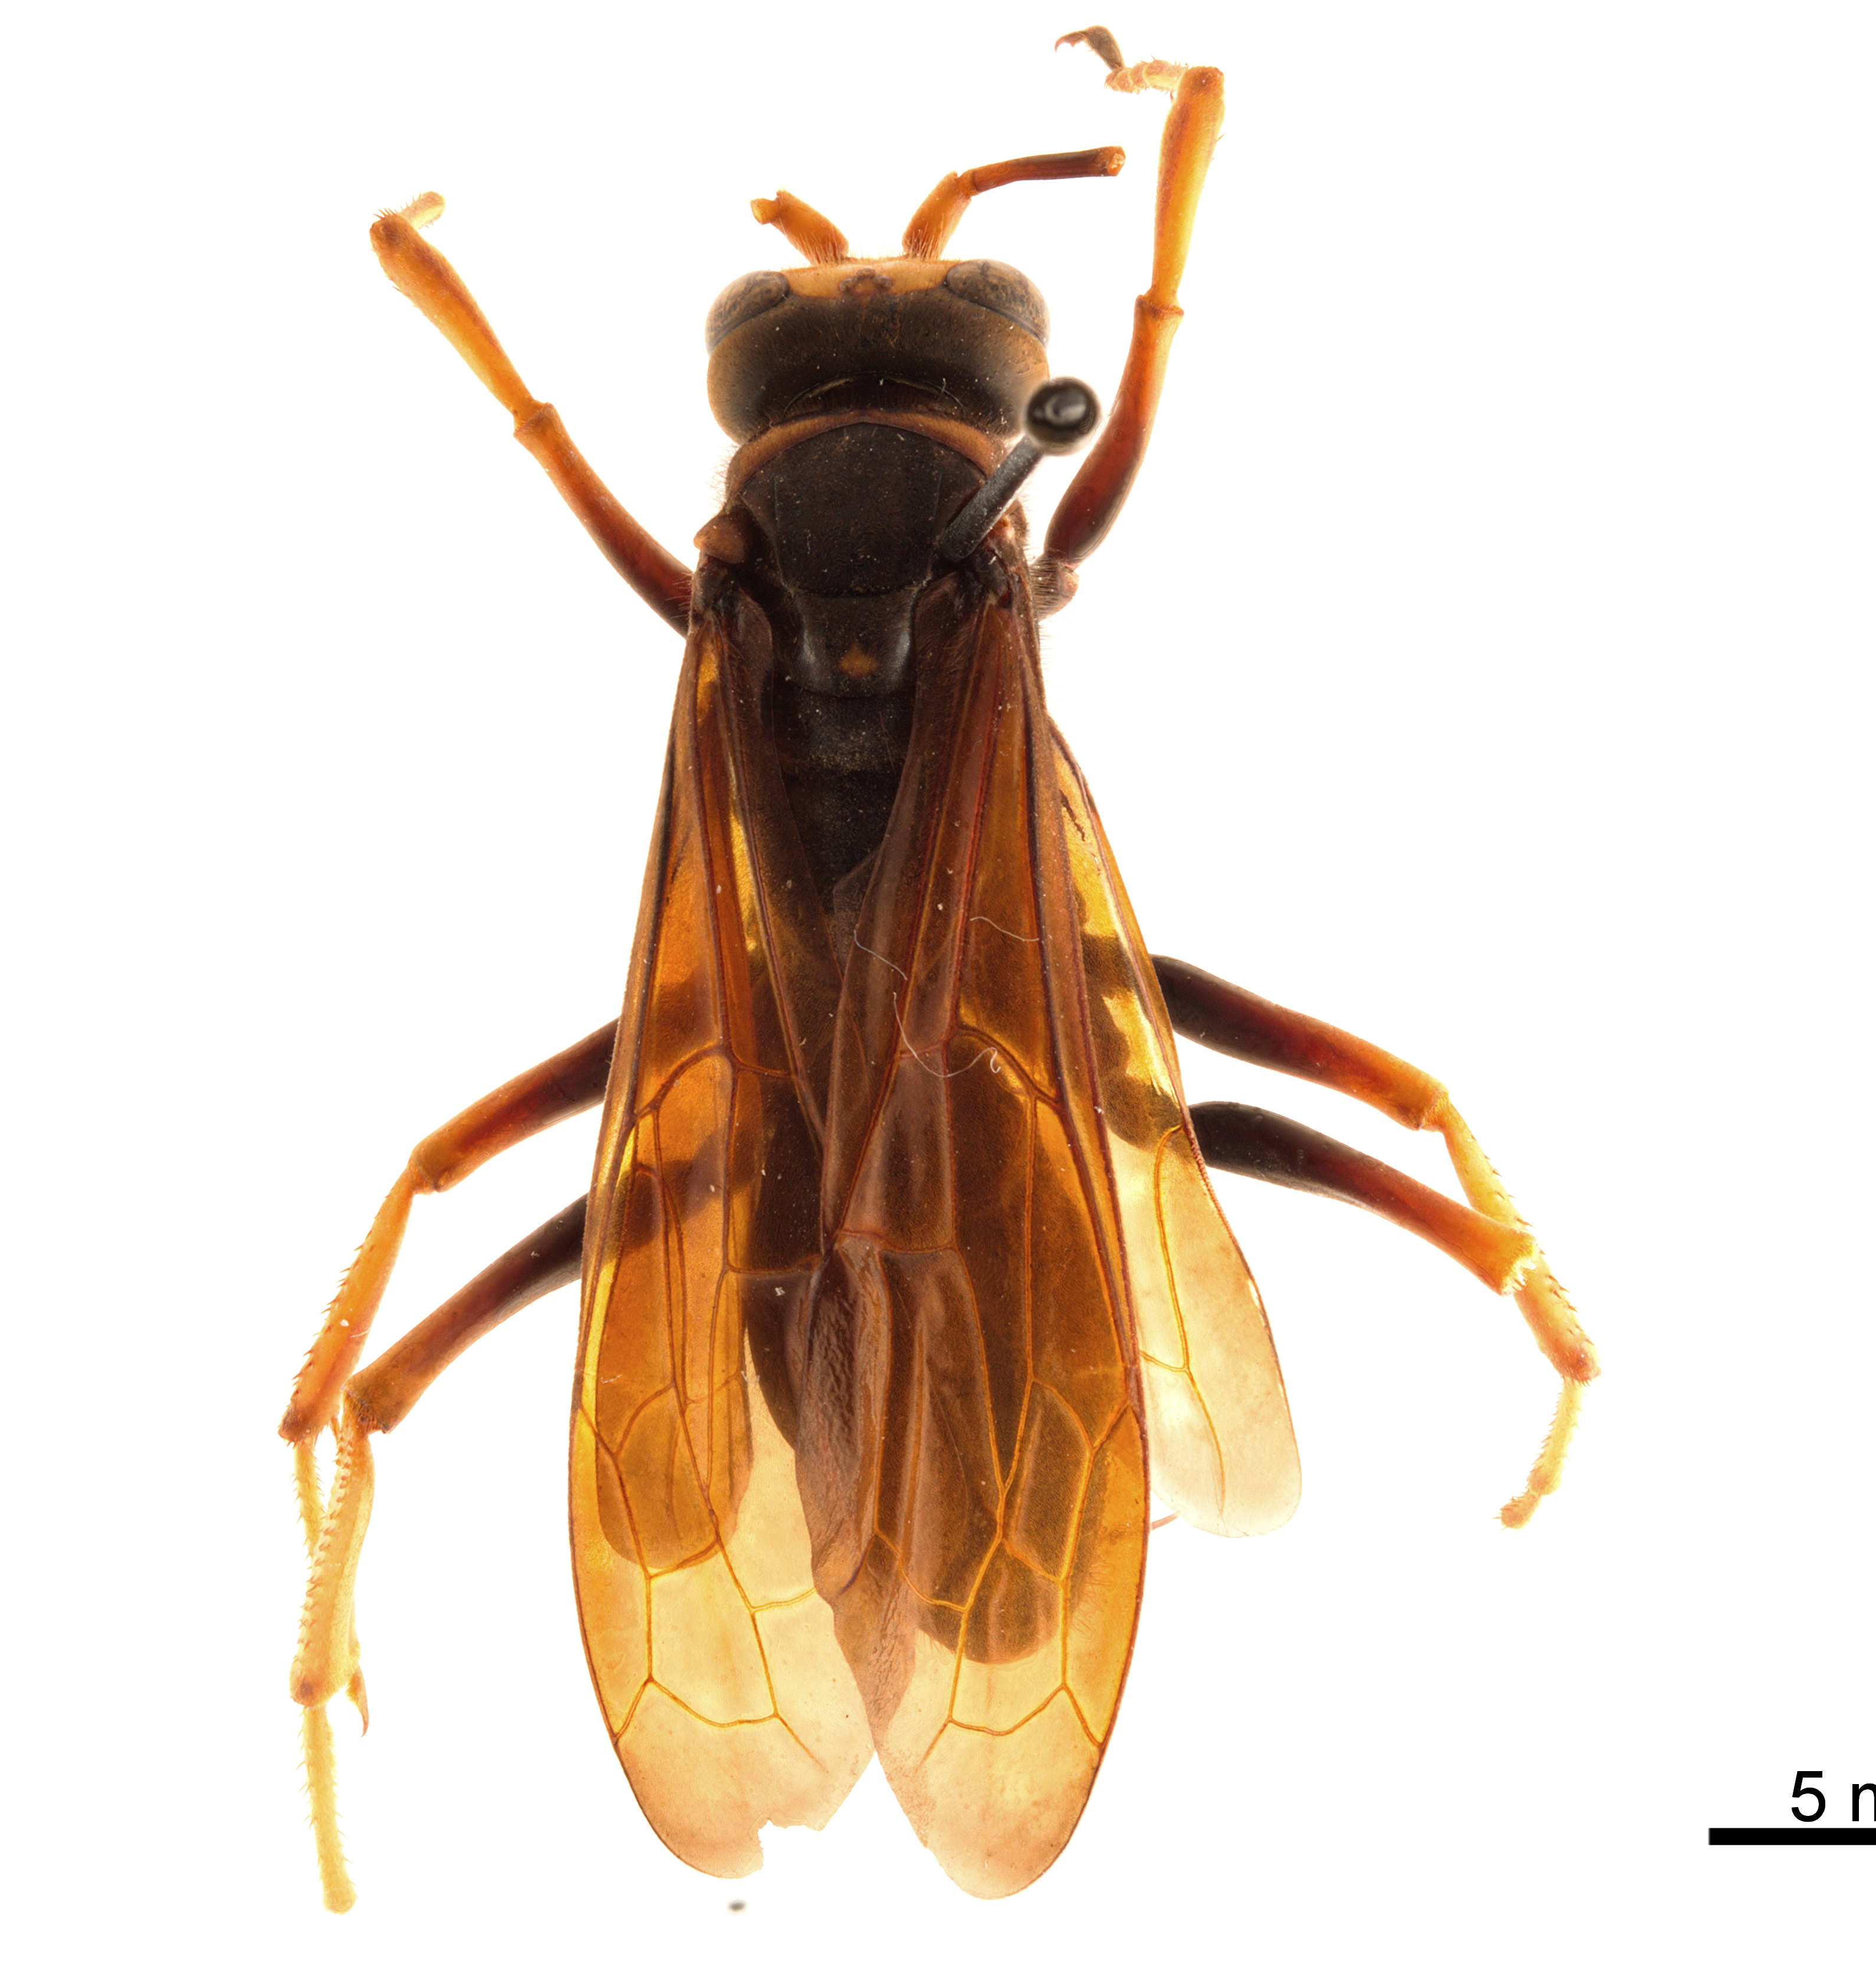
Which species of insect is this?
Dinosalius sugiharai
